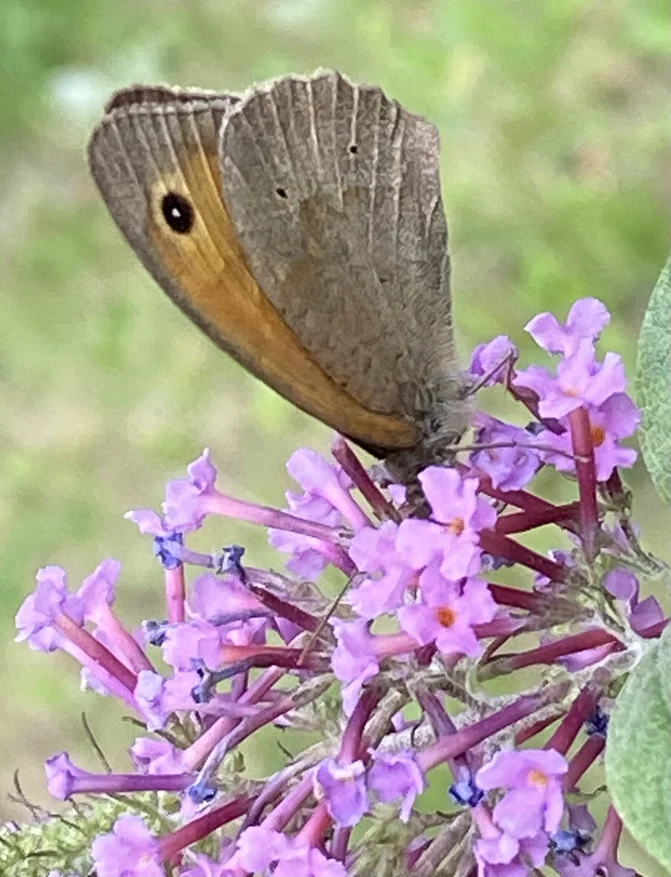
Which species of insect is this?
Maniola jurtina
